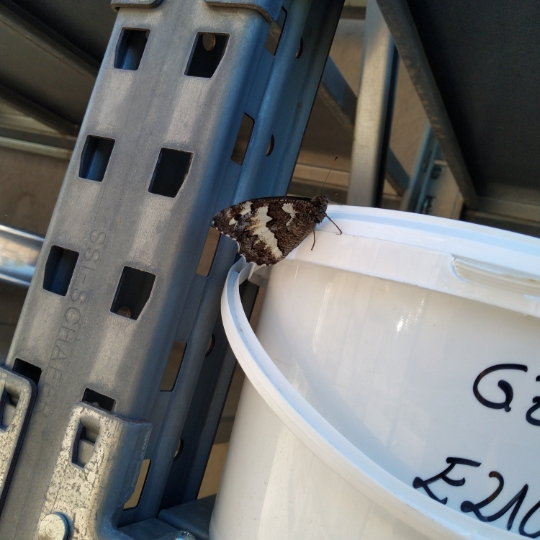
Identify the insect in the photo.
Brintesia circe
